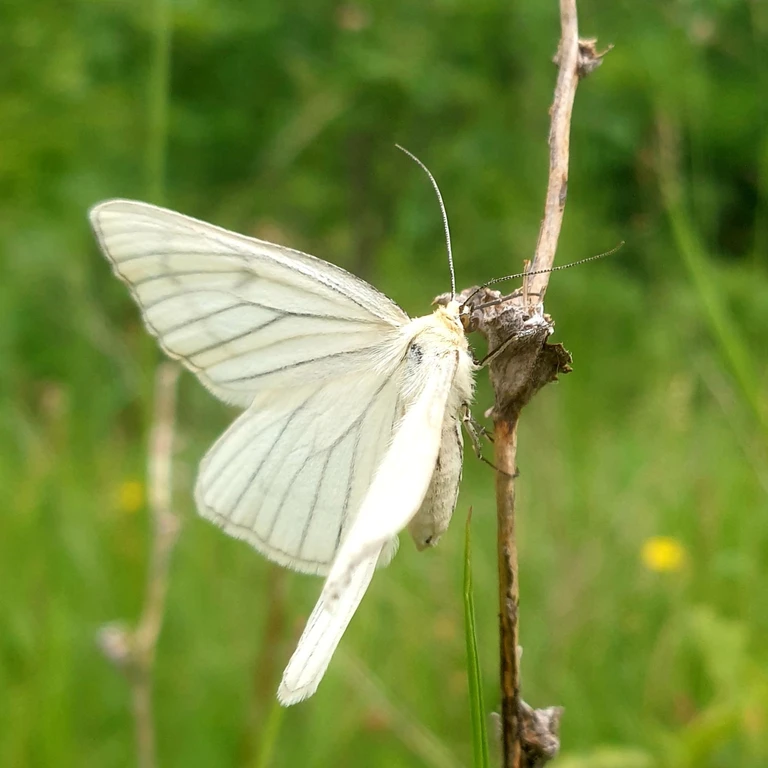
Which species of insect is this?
Siona lineata
